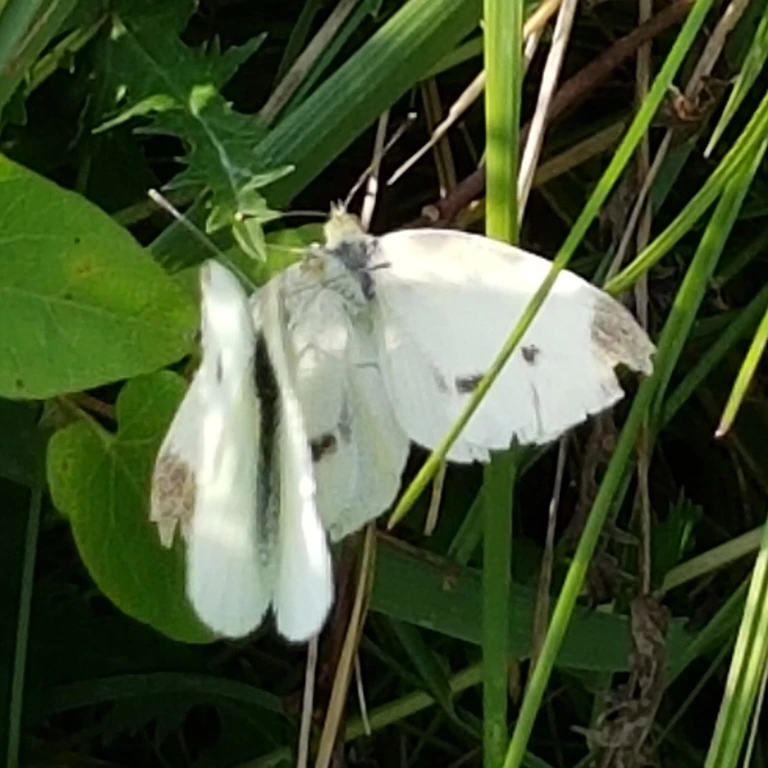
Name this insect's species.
Pieris rapae
